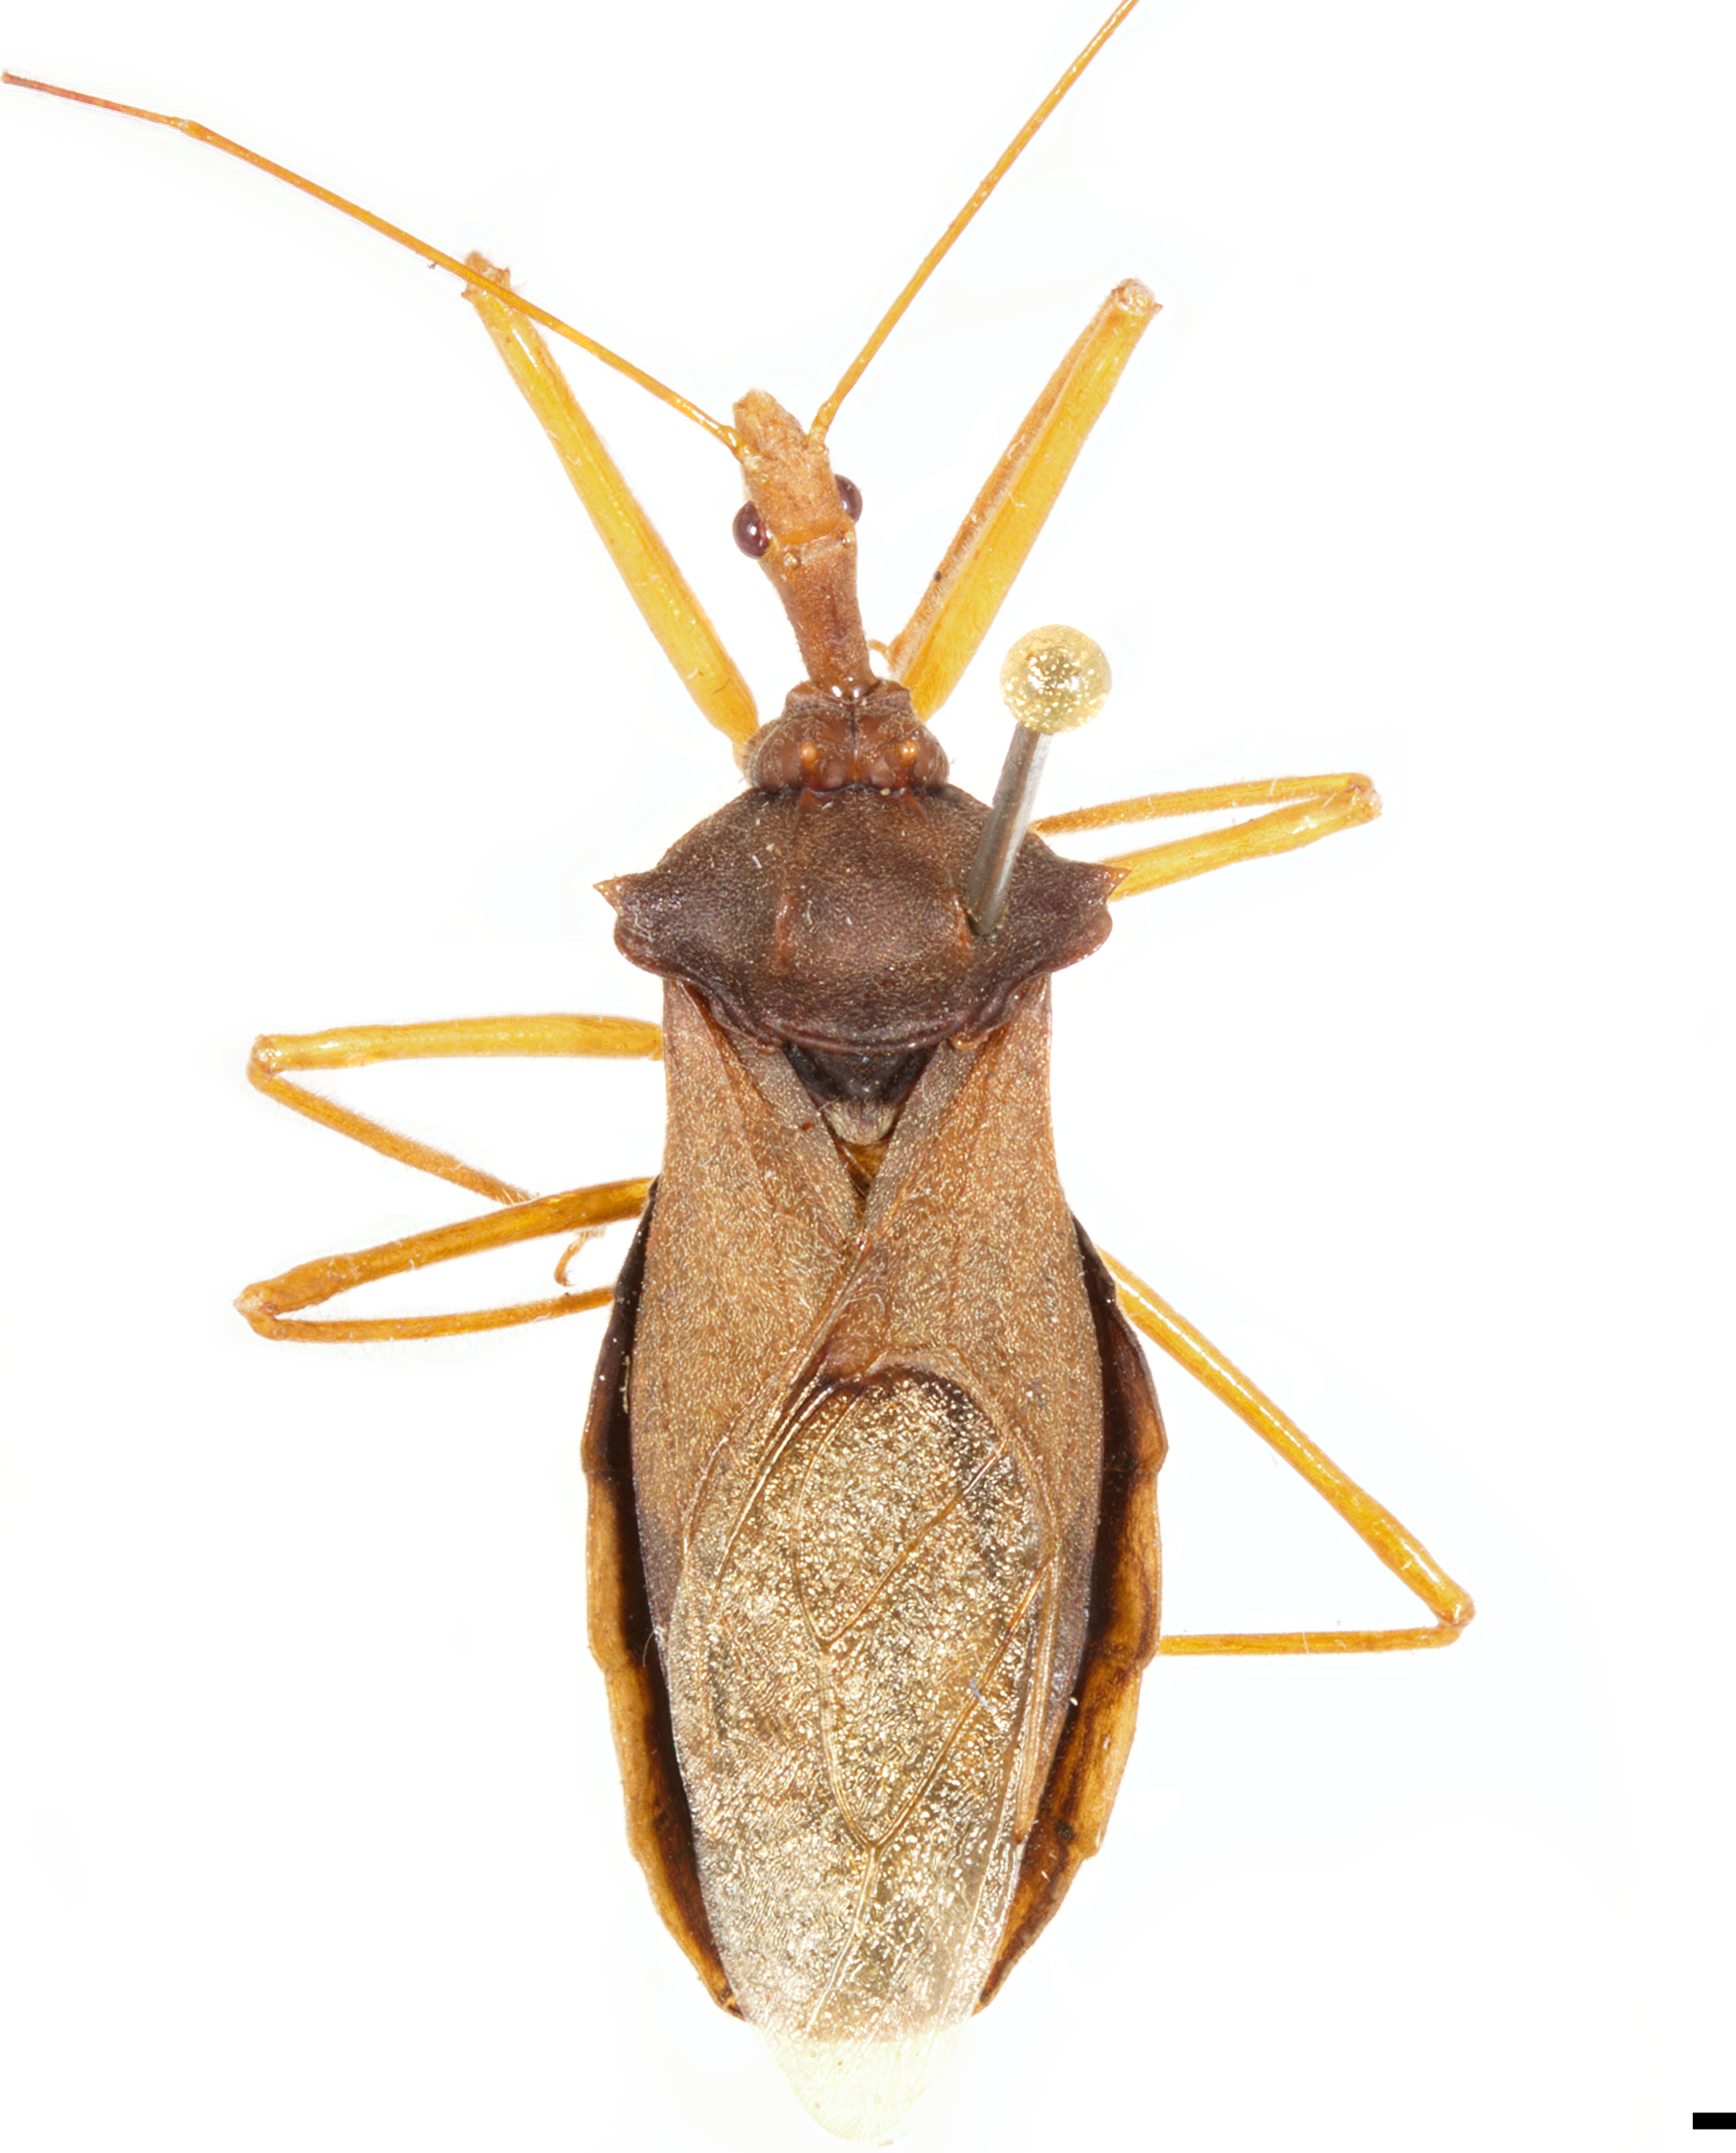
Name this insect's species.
Montina fumosa
